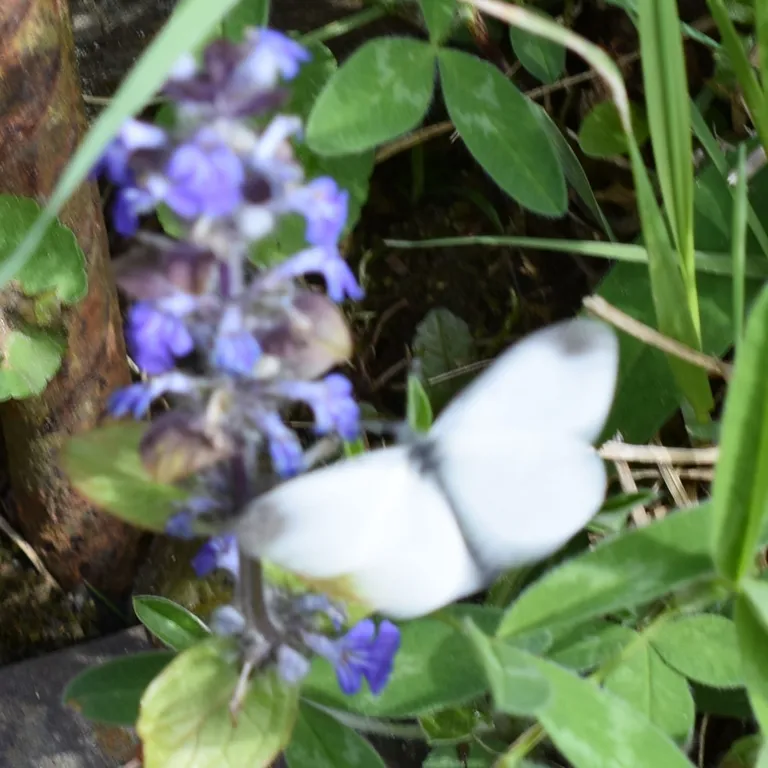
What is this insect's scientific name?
Leptidea sinapis/juvernica
